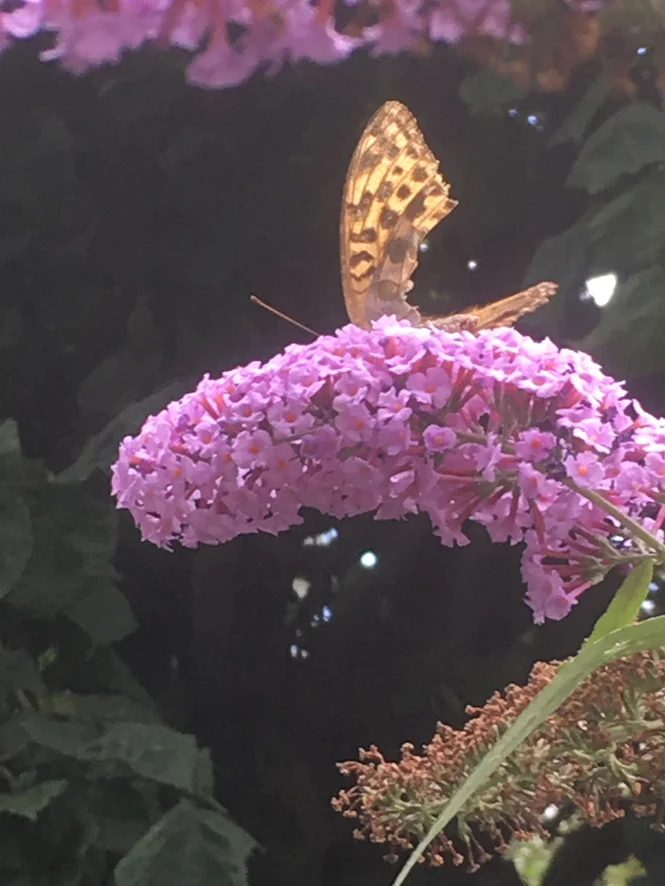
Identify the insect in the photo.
Argynnis paphia
